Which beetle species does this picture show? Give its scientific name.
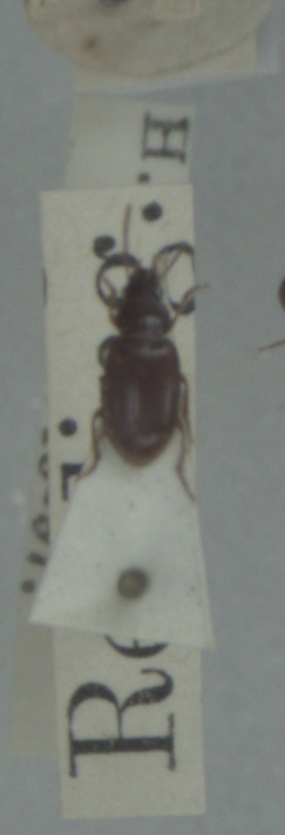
Bradycellus harpalinus
